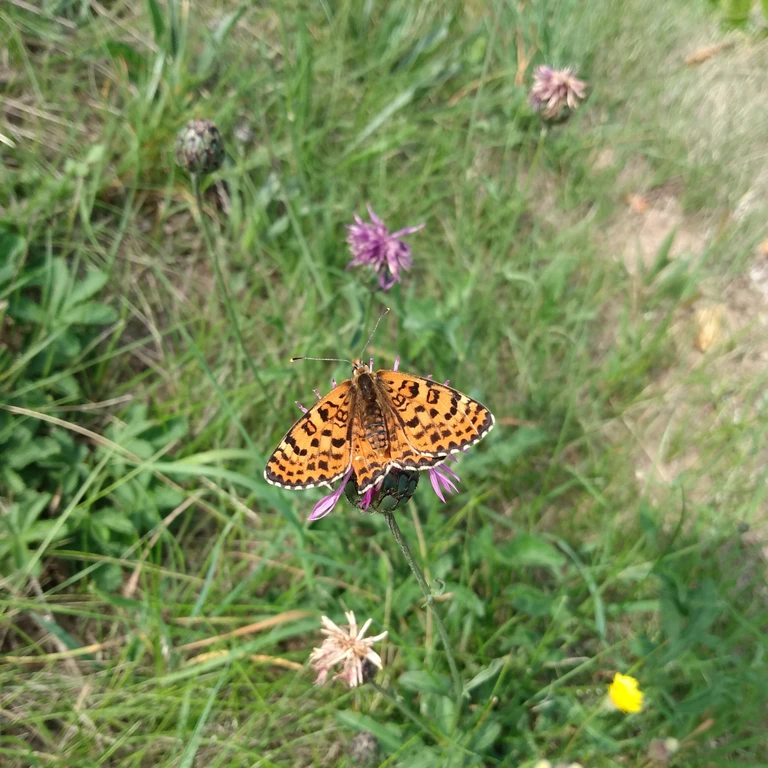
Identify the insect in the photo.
Melitaea didyma
